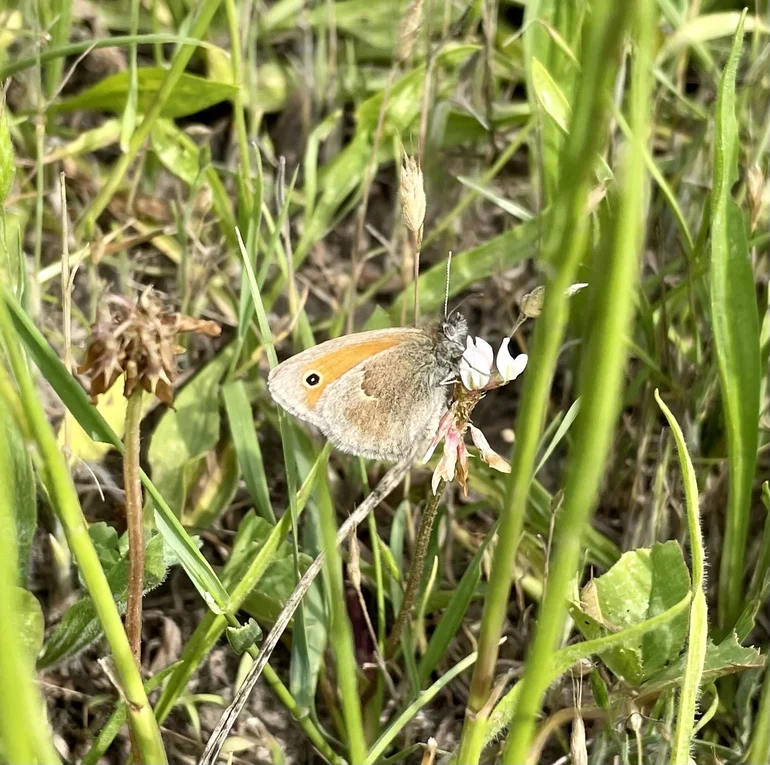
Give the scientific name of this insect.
Coenonympha pamphilus
